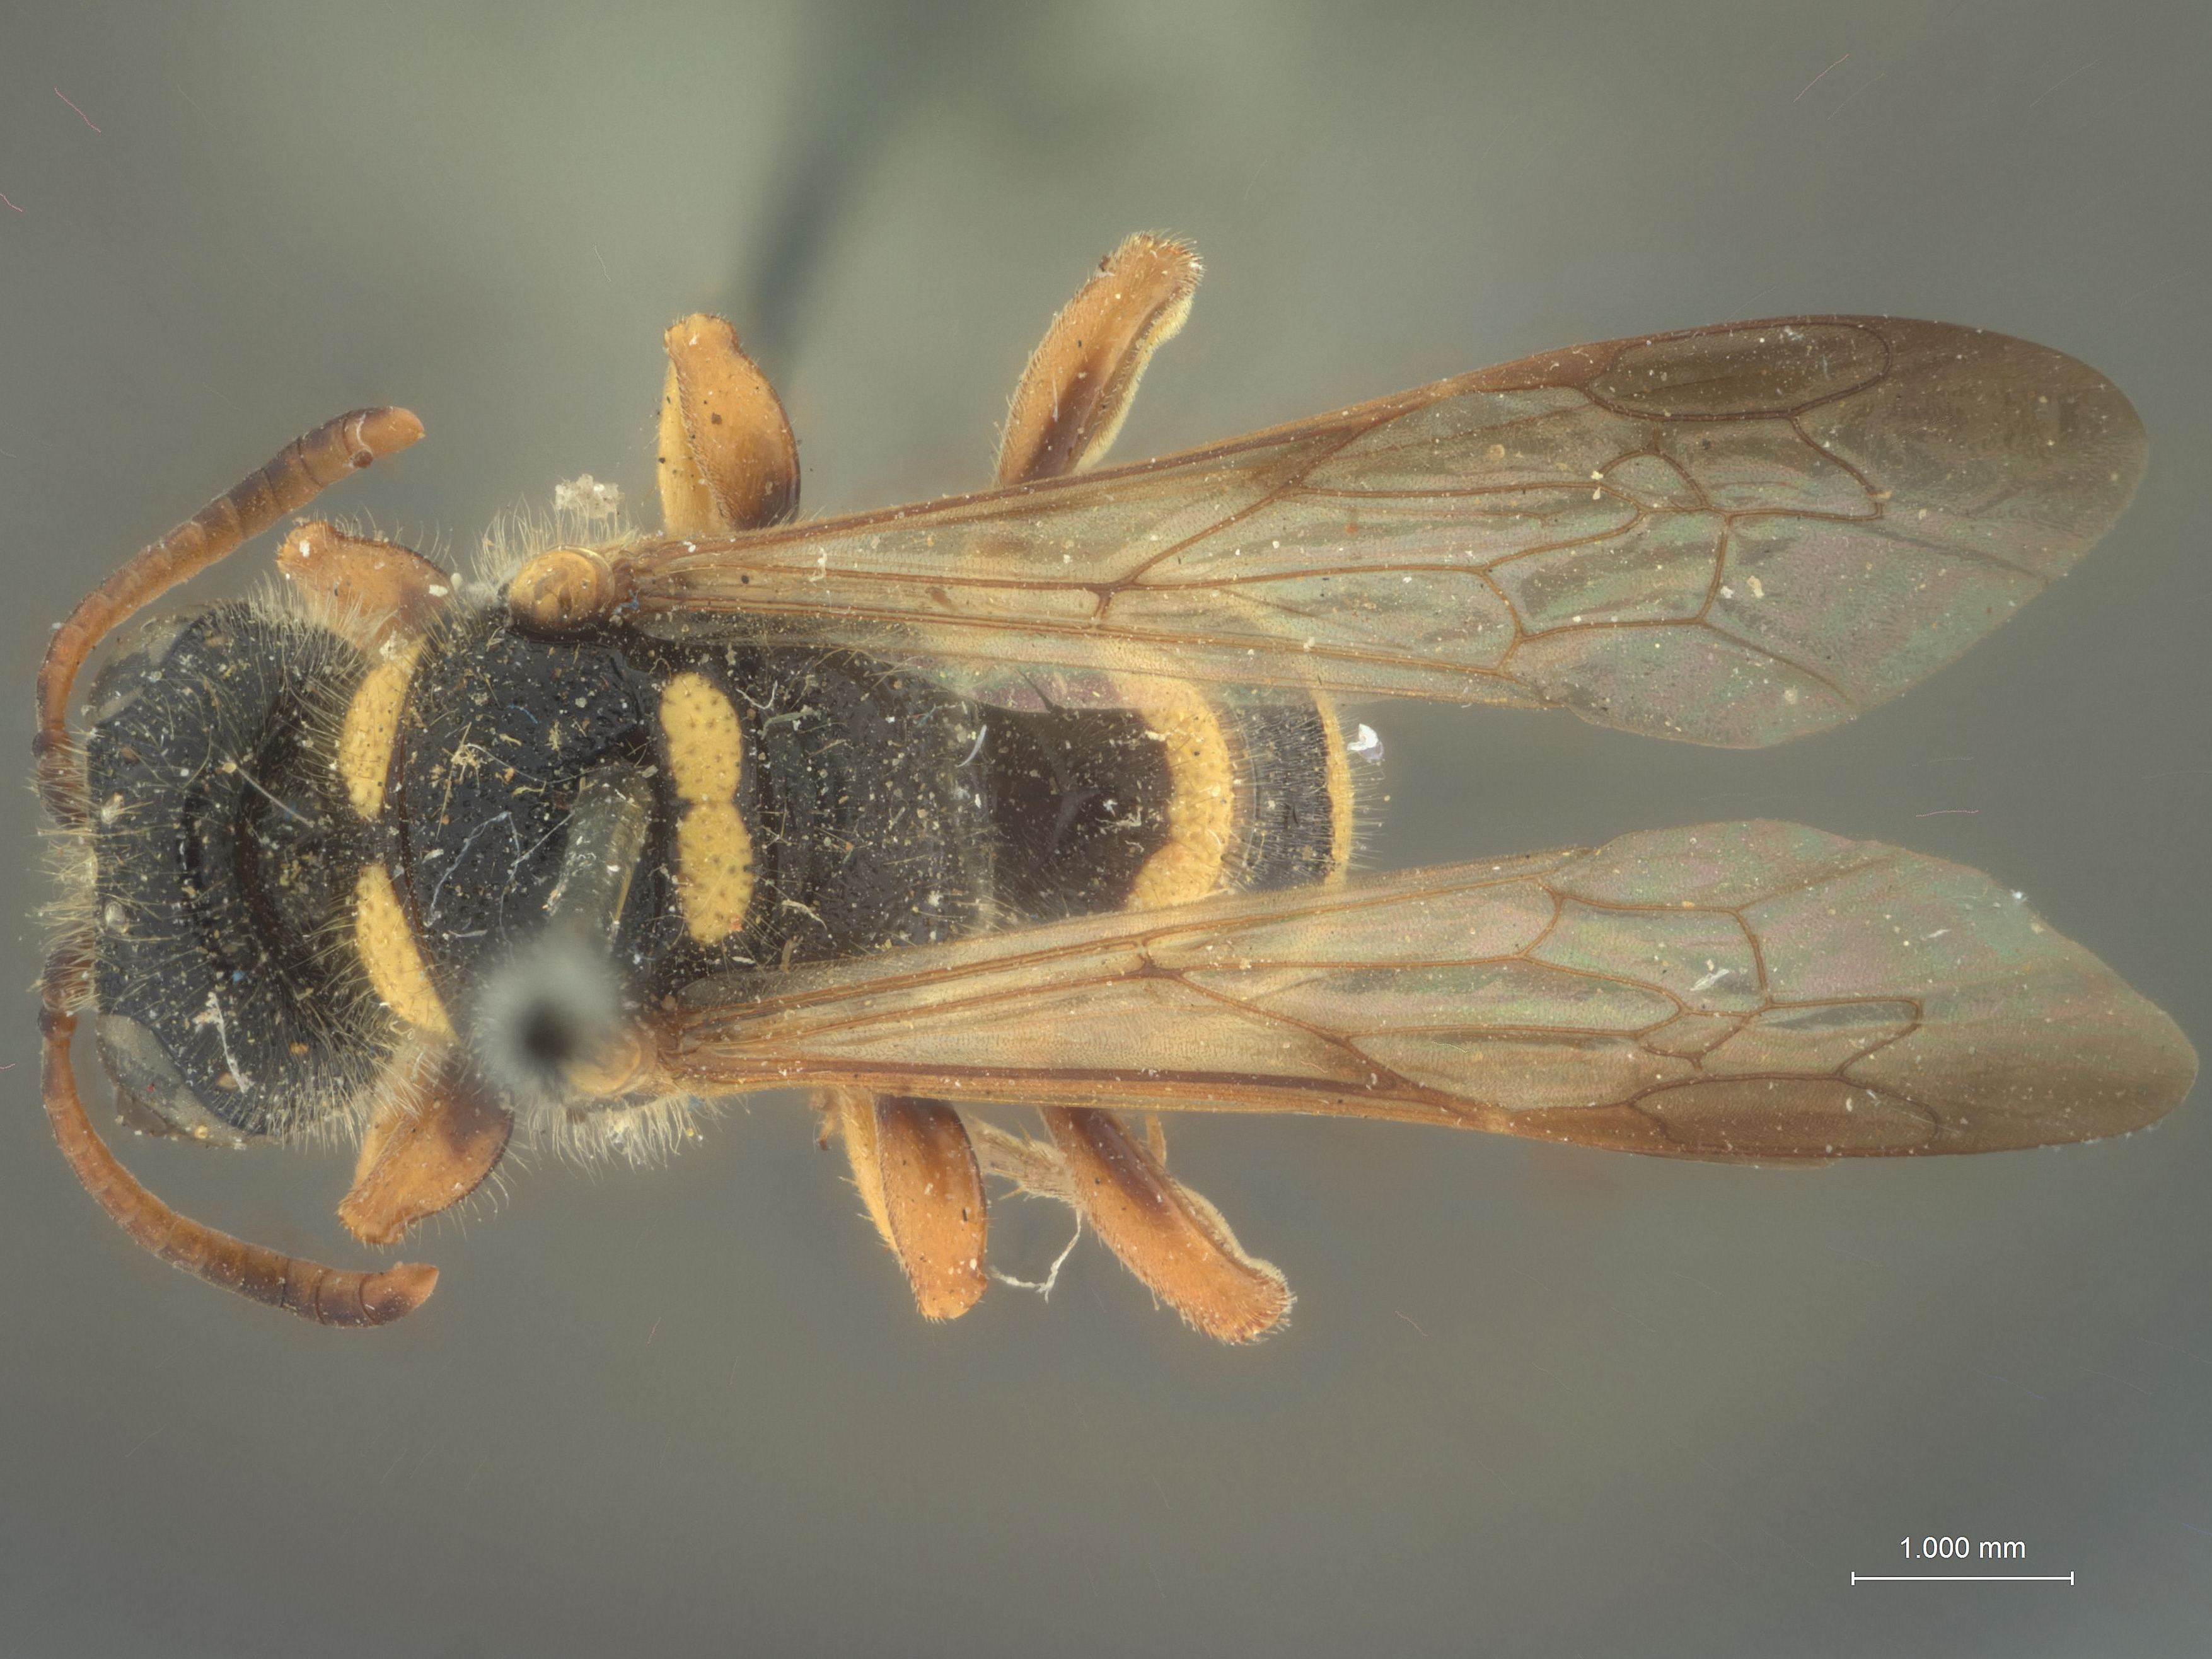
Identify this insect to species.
Cerceris jucunda
